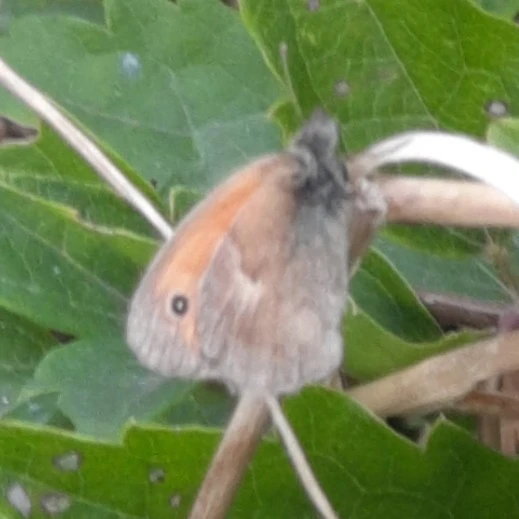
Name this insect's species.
Coenonympha pamphilus
